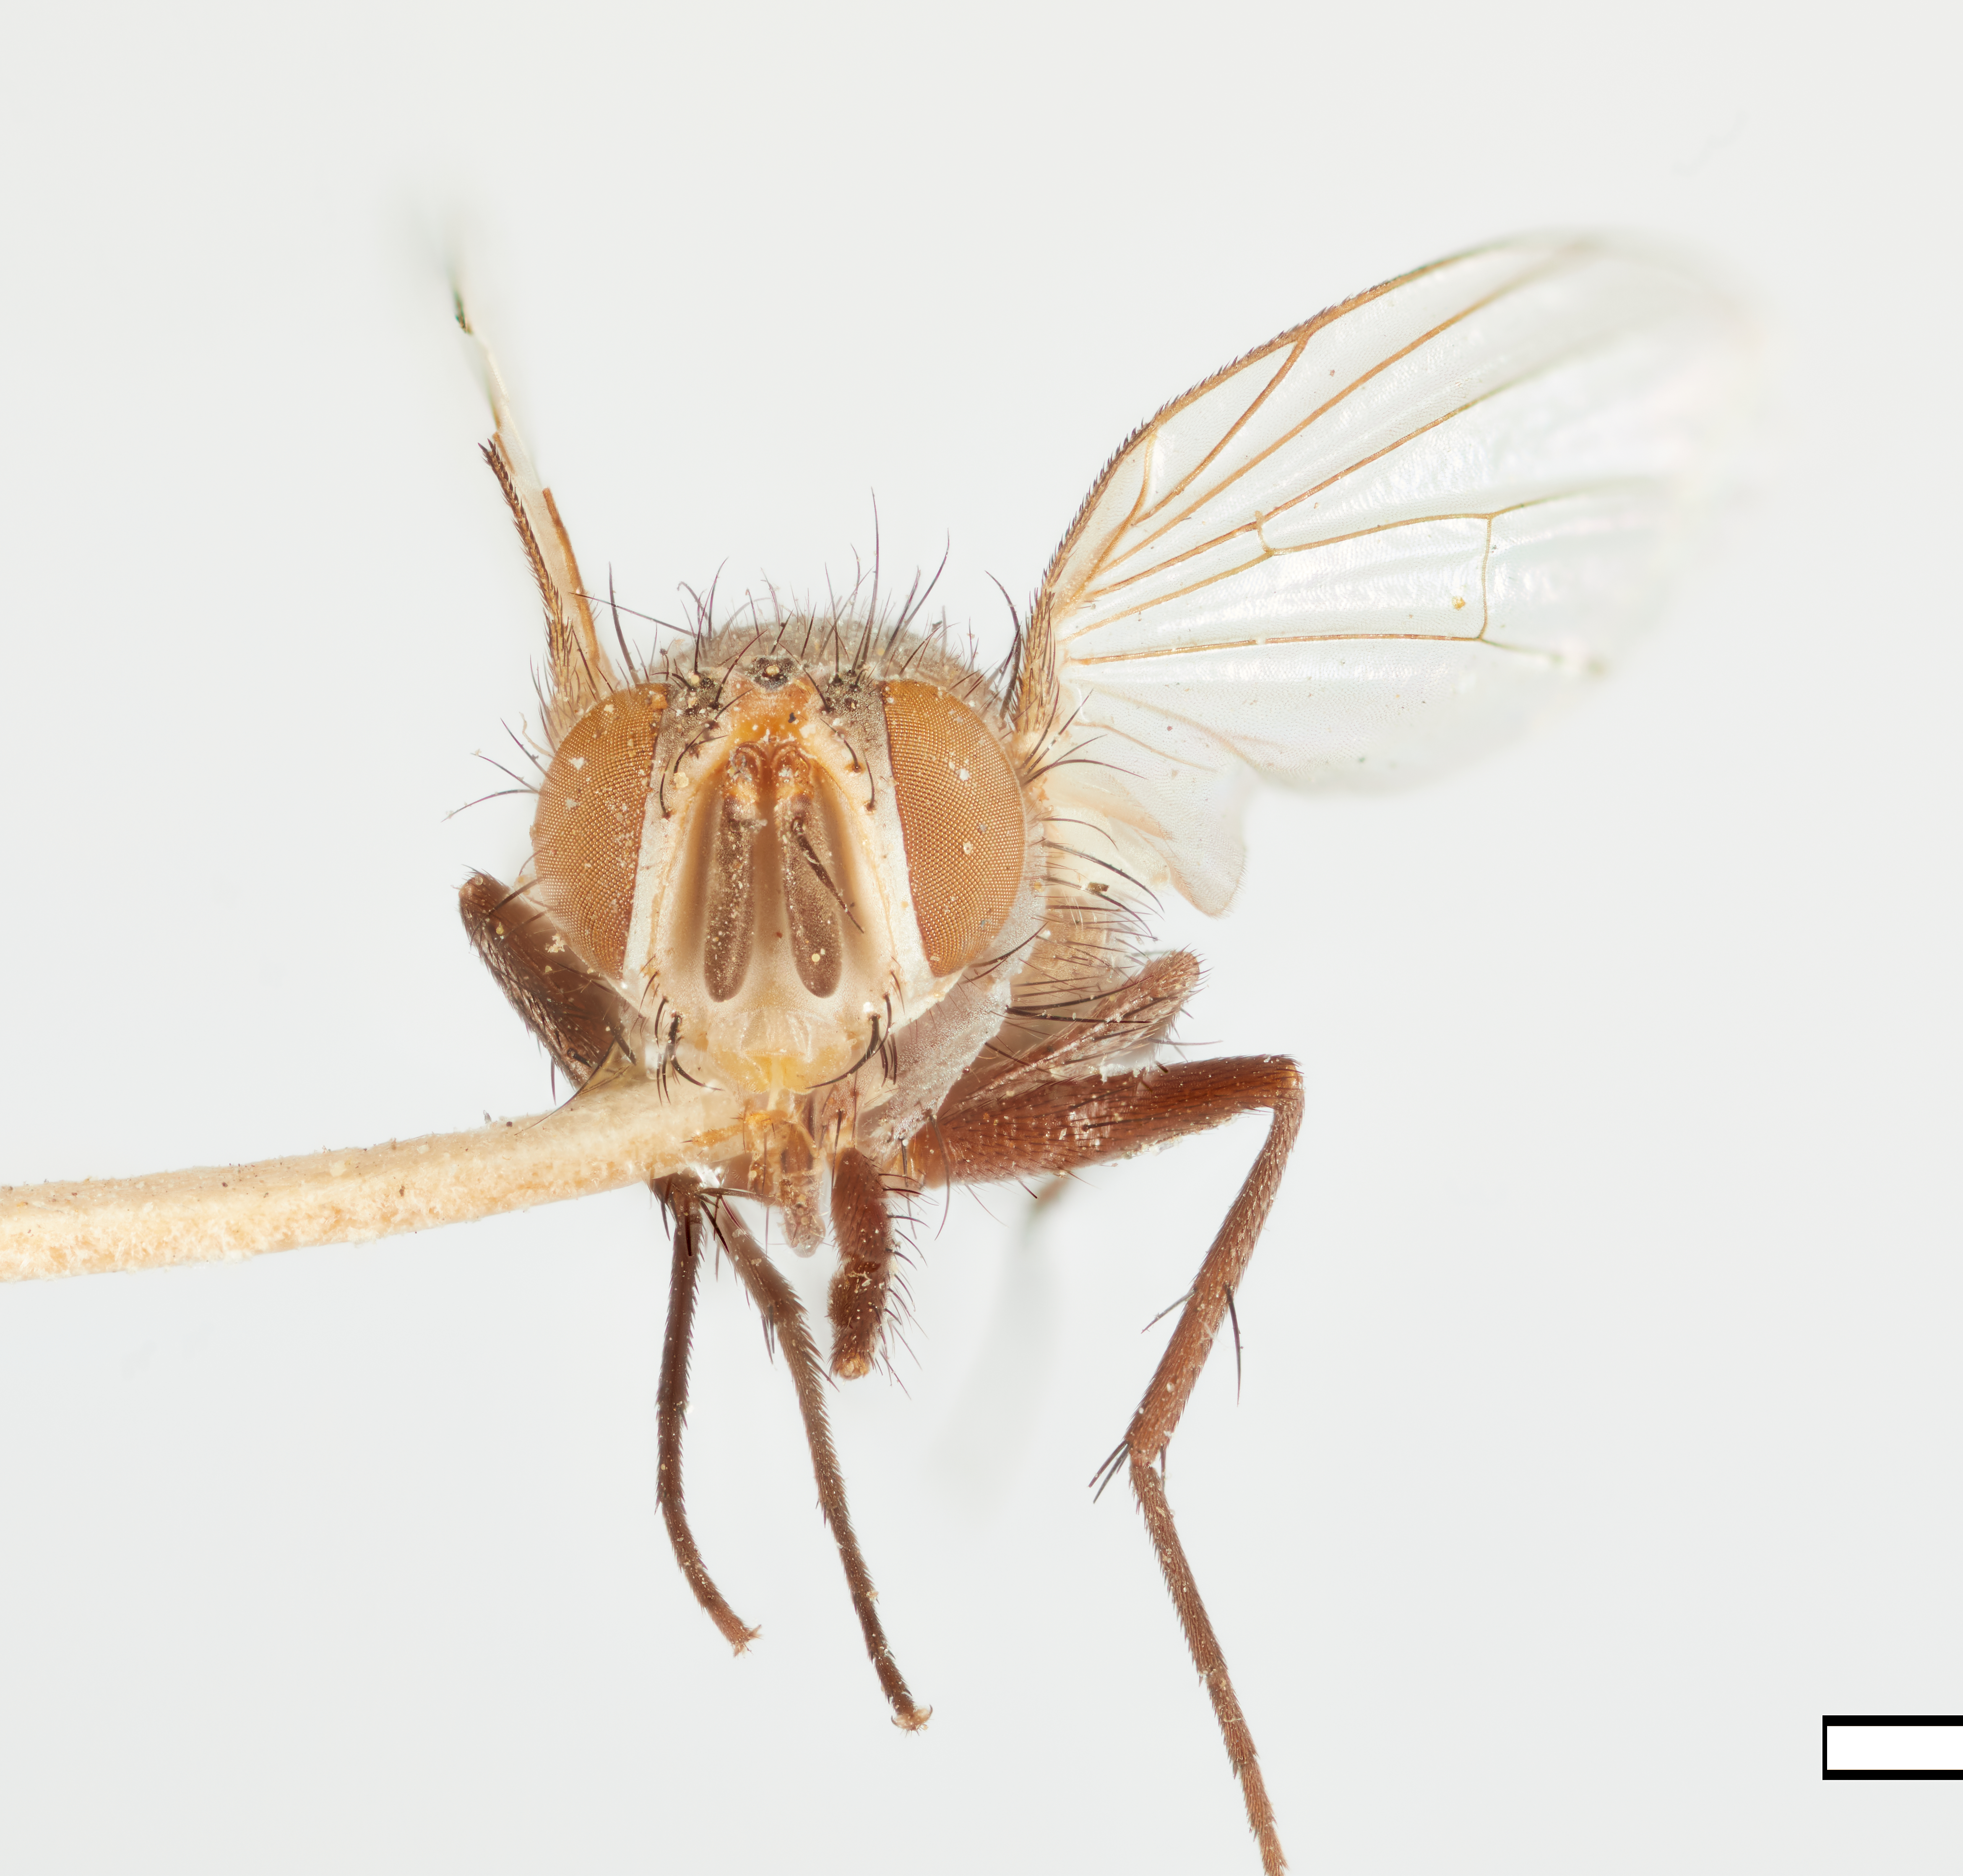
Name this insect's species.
Siphophyto opacus
